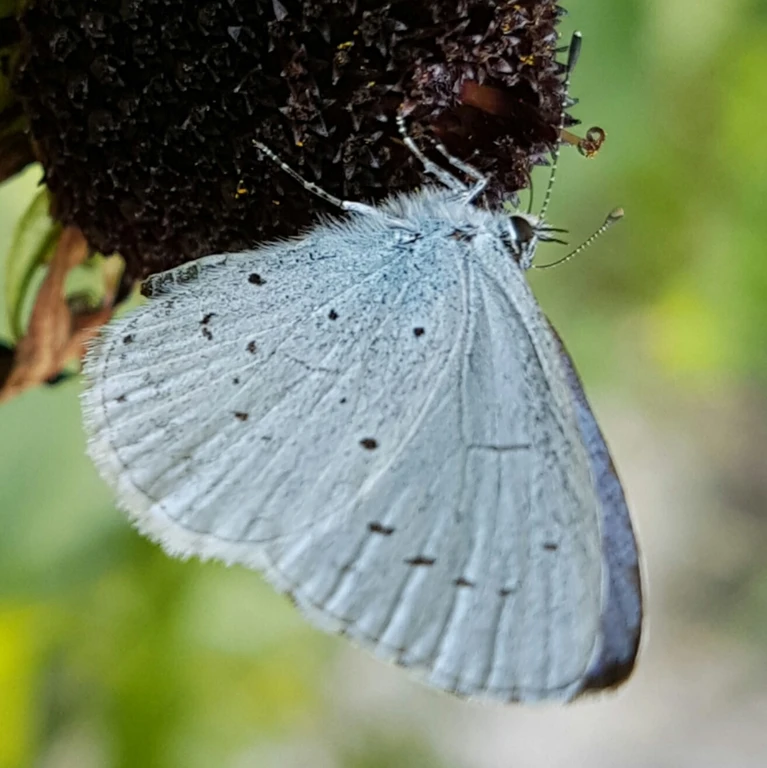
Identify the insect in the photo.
Celastrina argiolus
